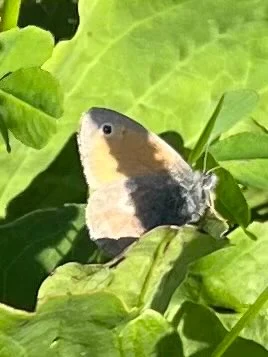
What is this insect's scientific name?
Coenonympha pamphilus
